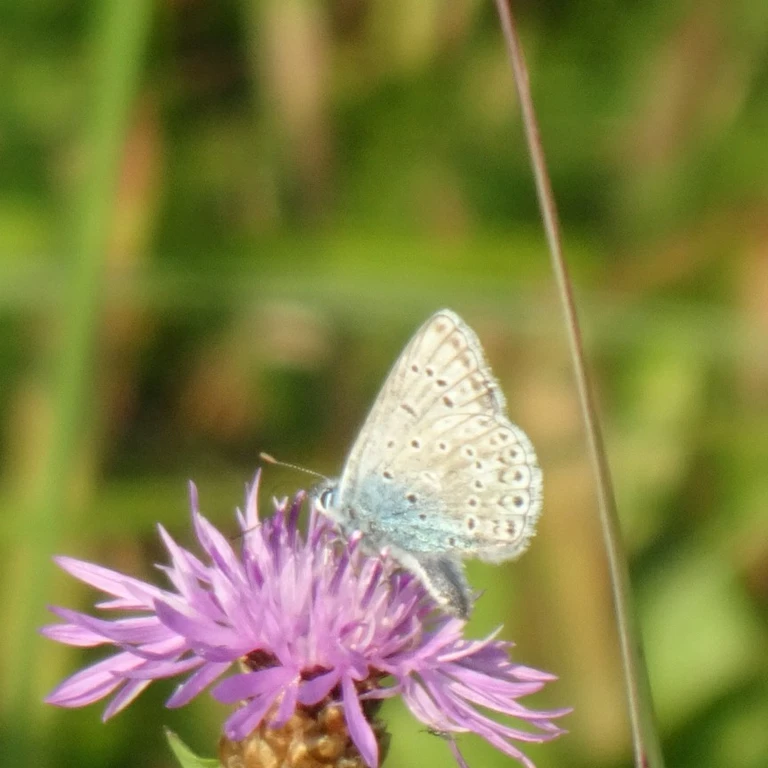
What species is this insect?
Polyommatus icarus
